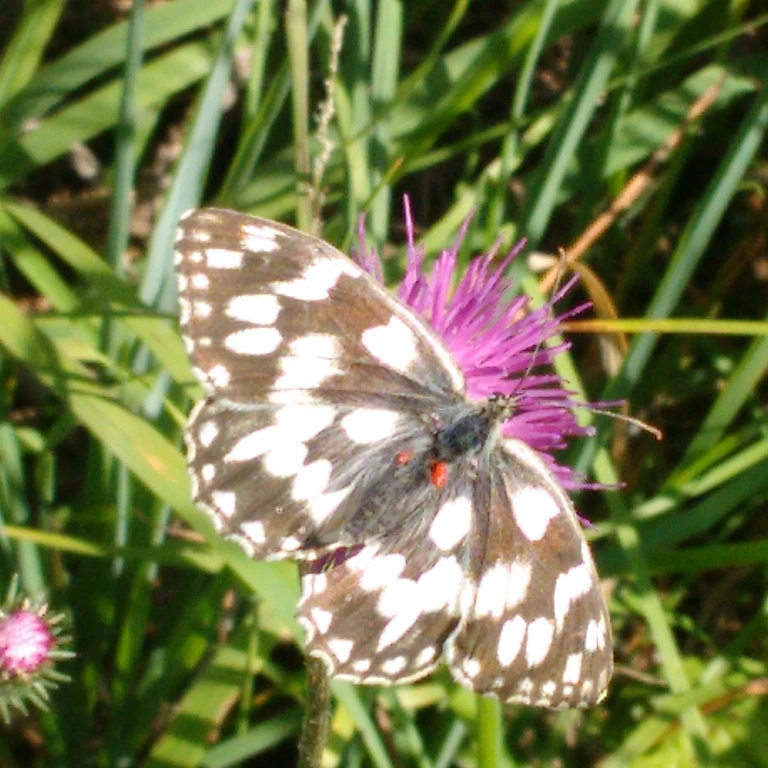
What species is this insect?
Melanargia galathea
